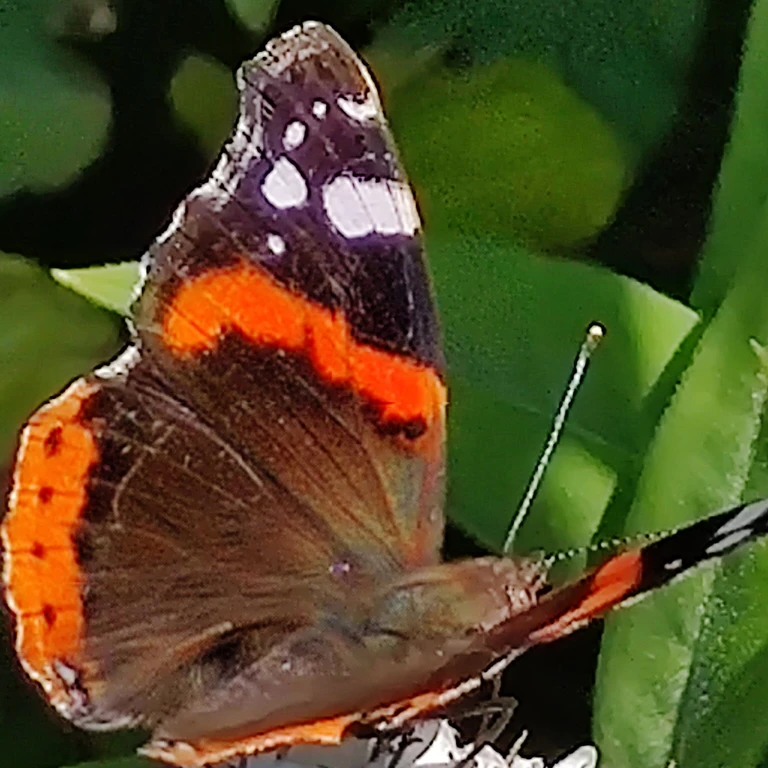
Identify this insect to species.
Vanessa atalanta
